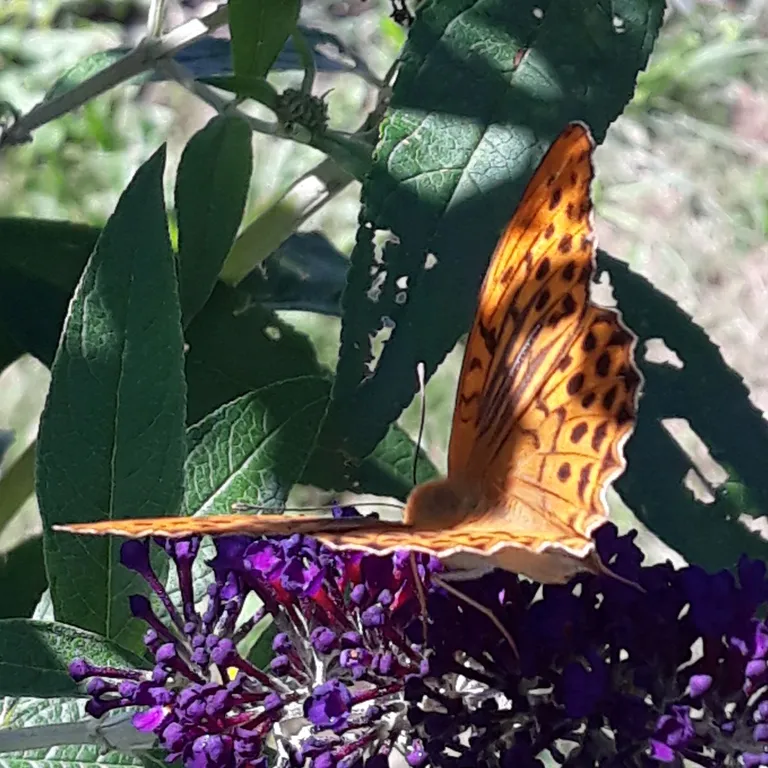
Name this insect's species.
Argynnis paphia
